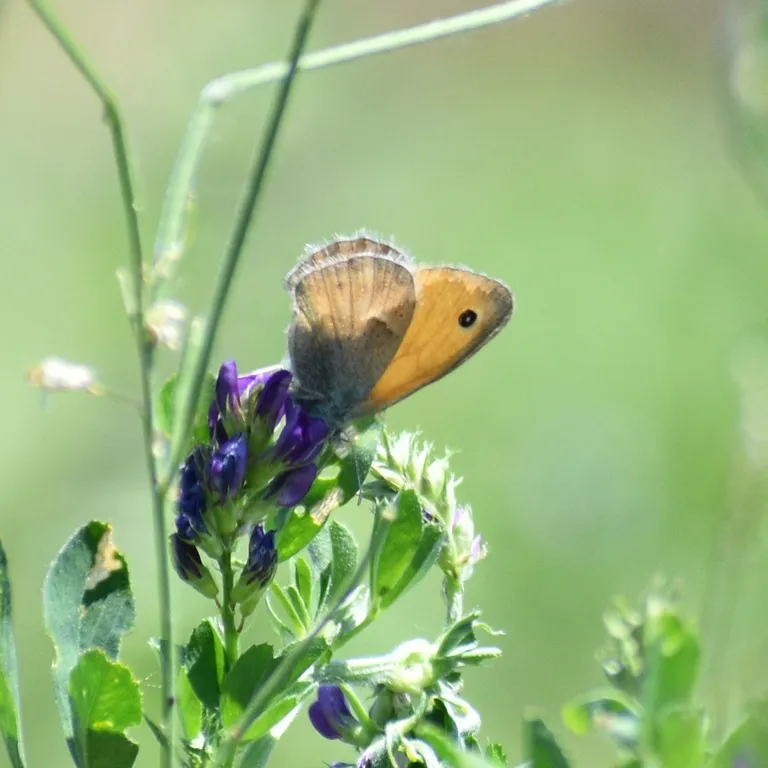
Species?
Coenonympha pamphilus
